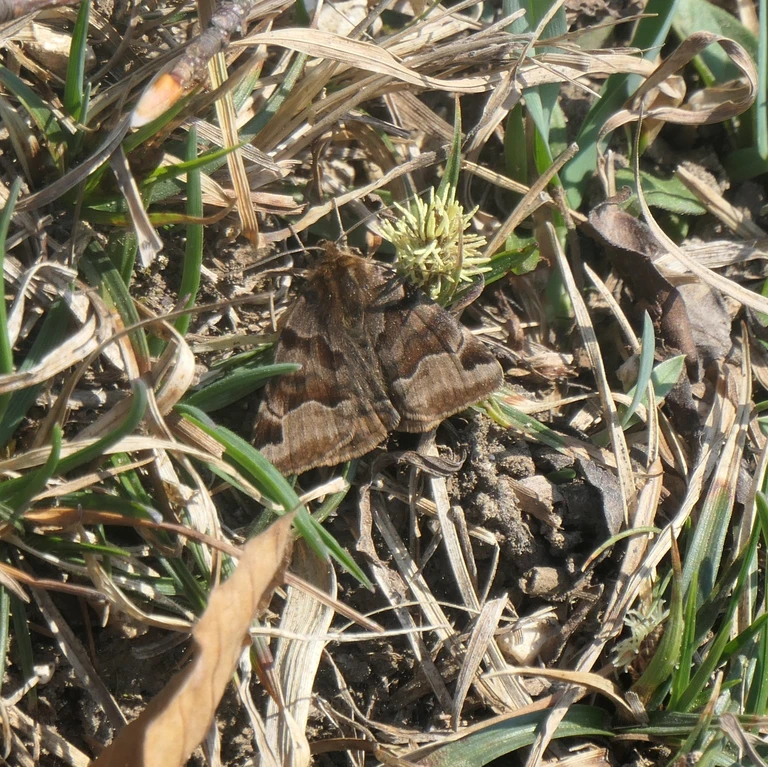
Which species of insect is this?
Euclidia glyphica
